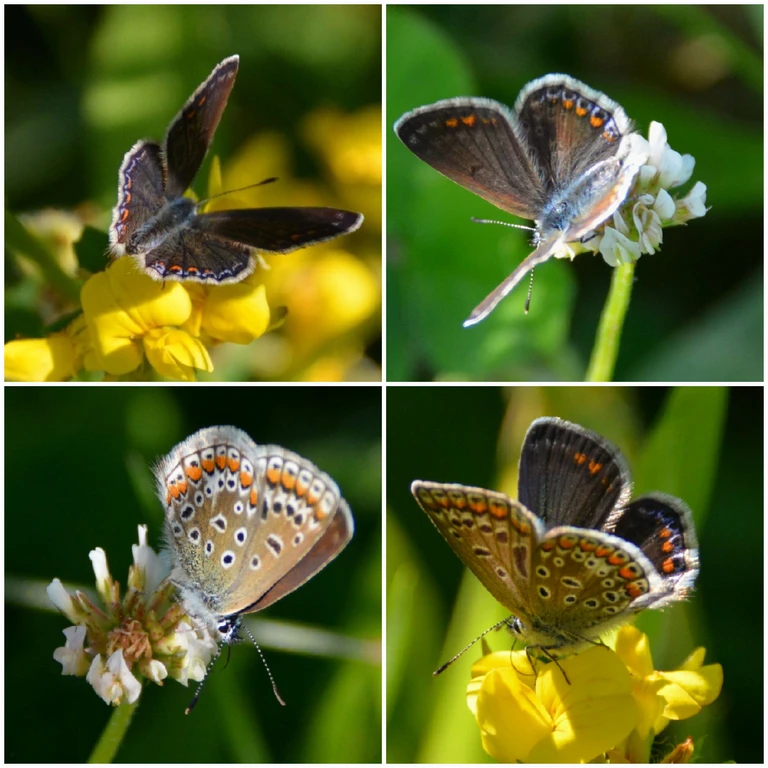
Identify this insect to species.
Polyommatus icarus
